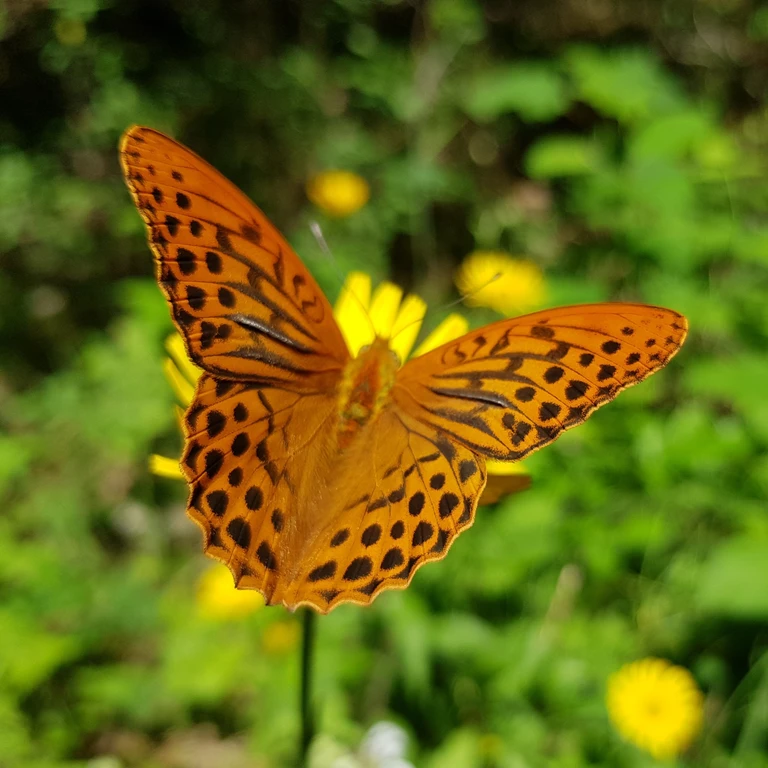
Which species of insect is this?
Argynnis paphia
